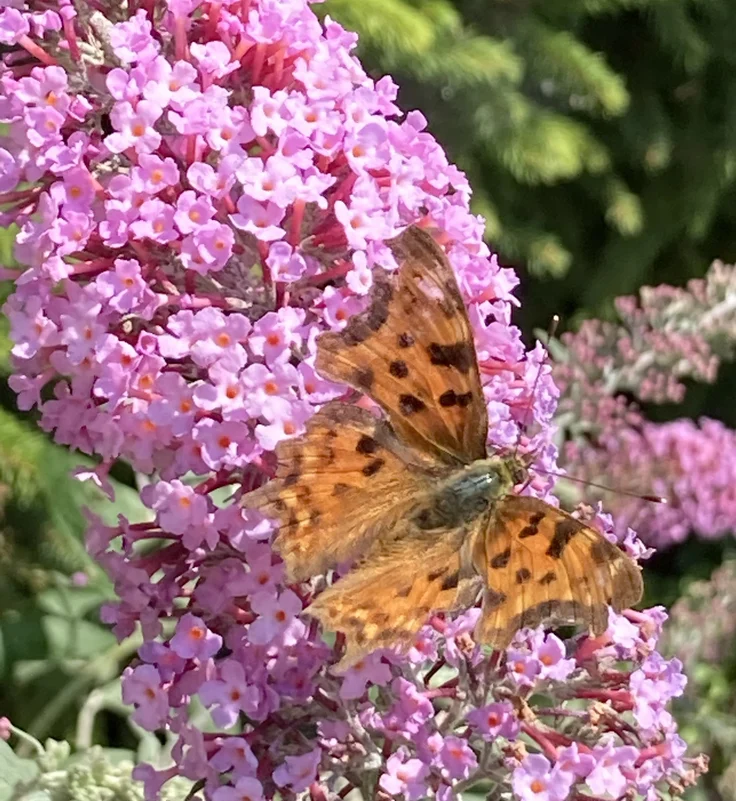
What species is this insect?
Polygonia c-album
